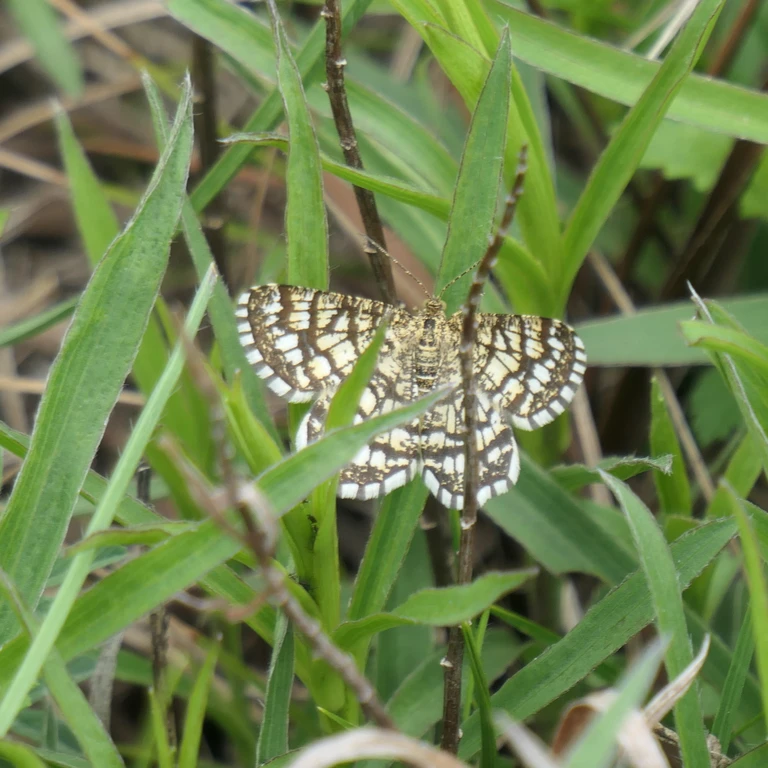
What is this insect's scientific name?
Chiasmia clathrata
